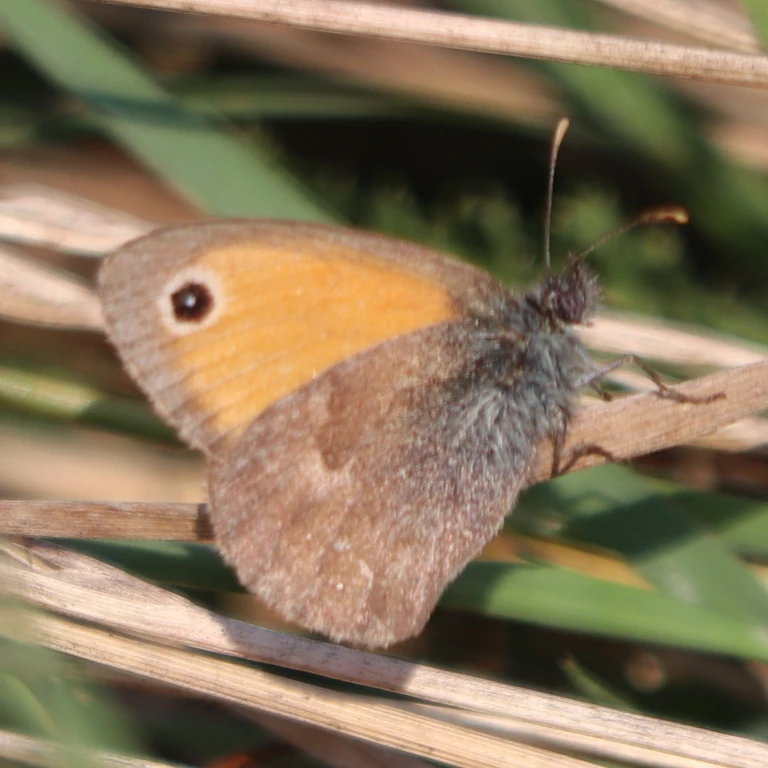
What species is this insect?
Coenonympha pamphilus
